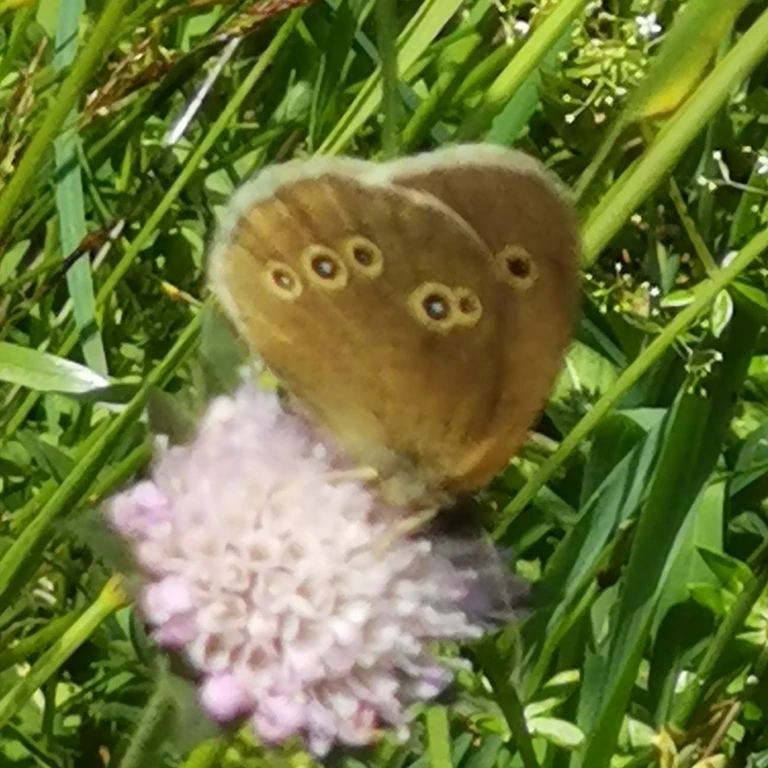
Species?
Aphantopus hyperantus
